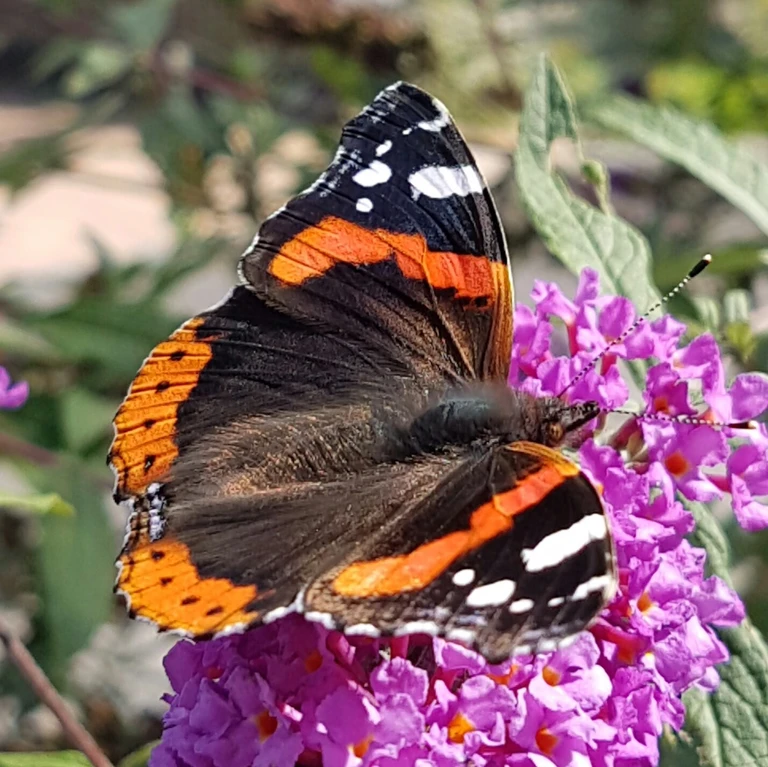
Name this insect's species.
Vanessa atalanta
